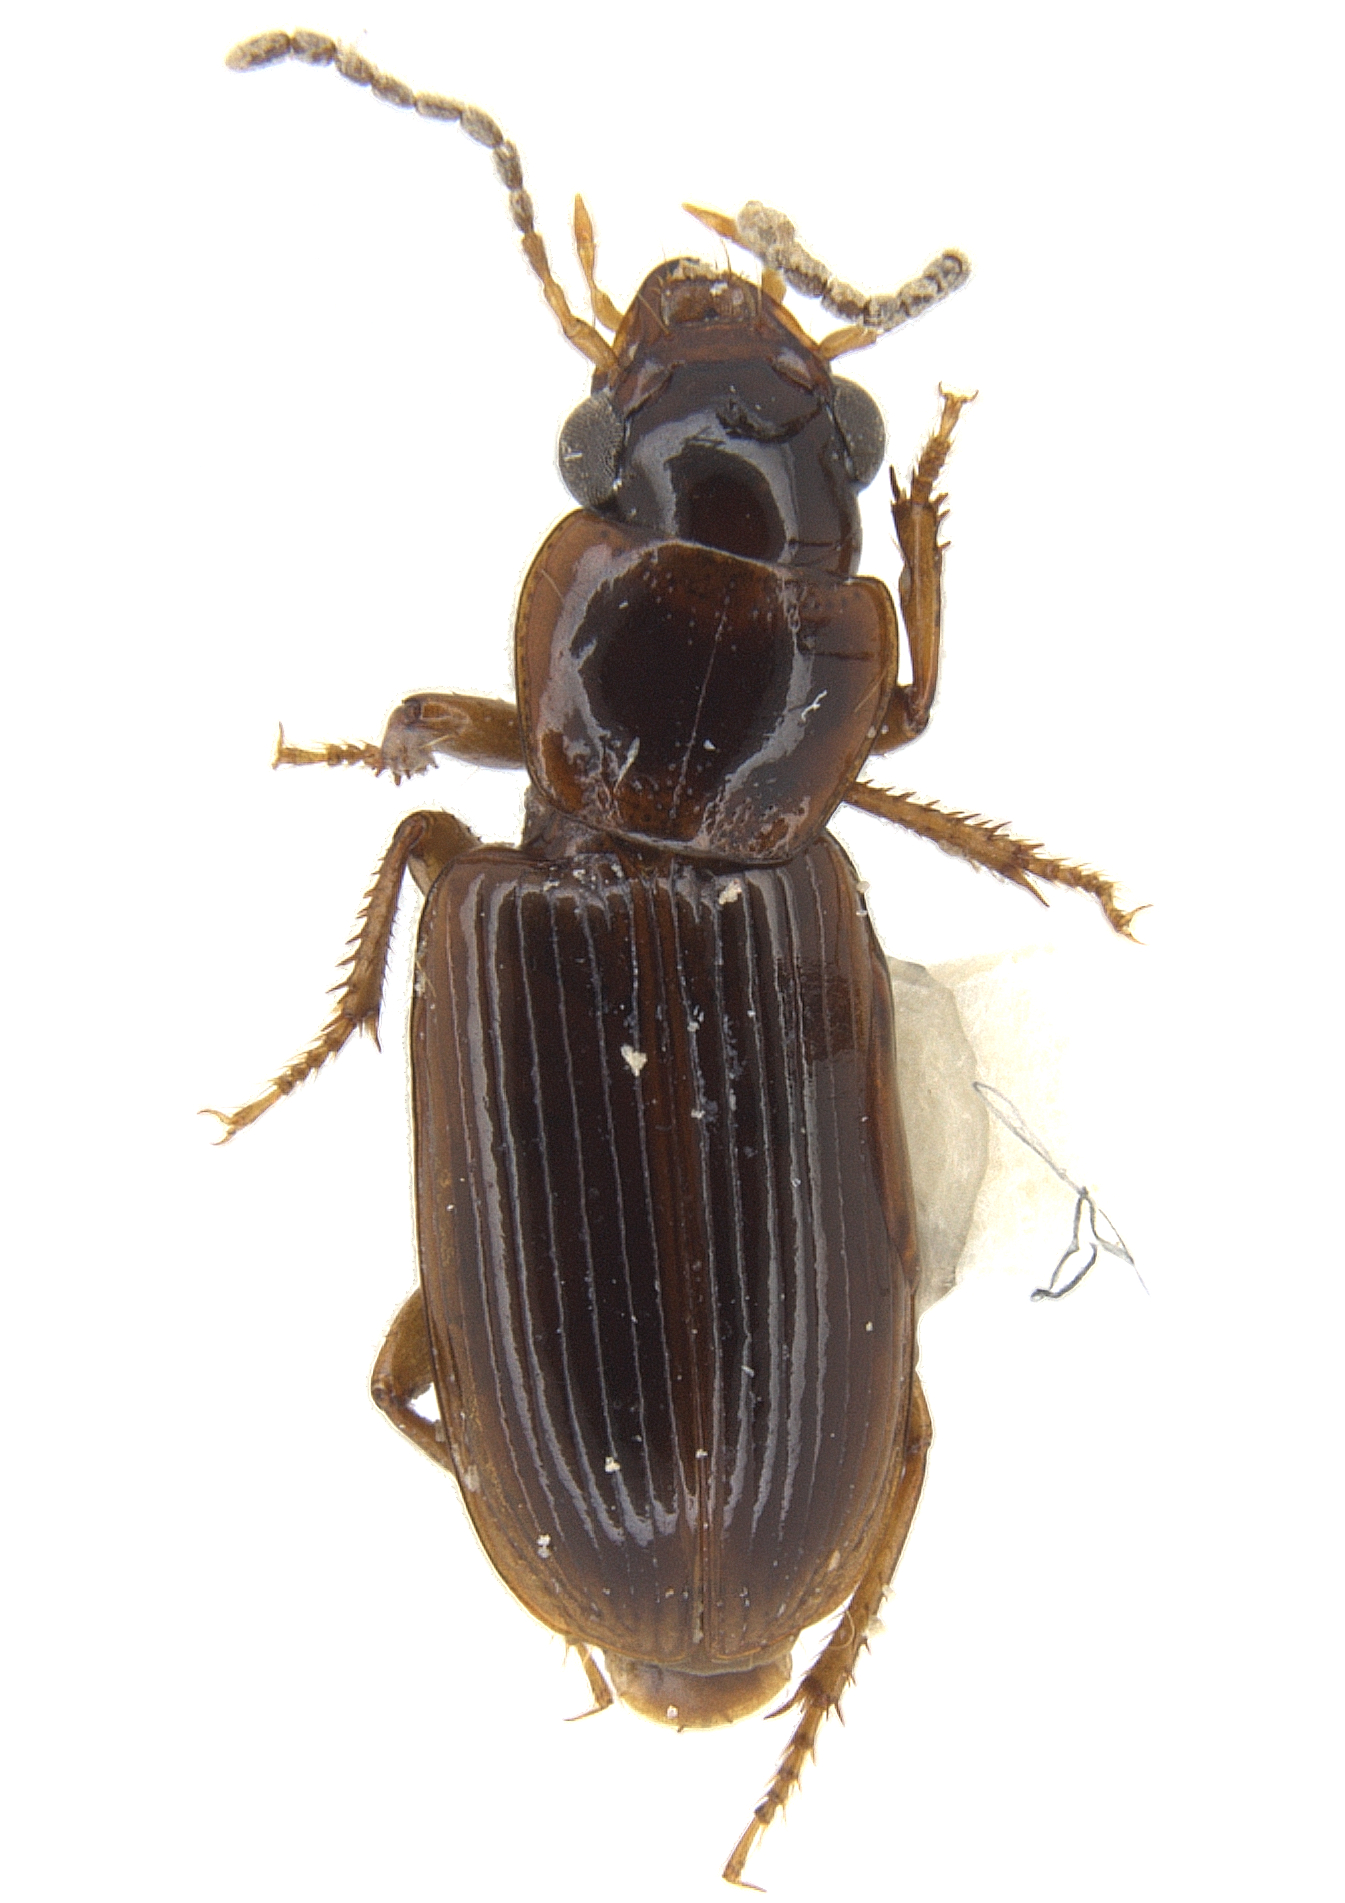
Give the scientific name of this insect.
Acupalpus pauperculus
